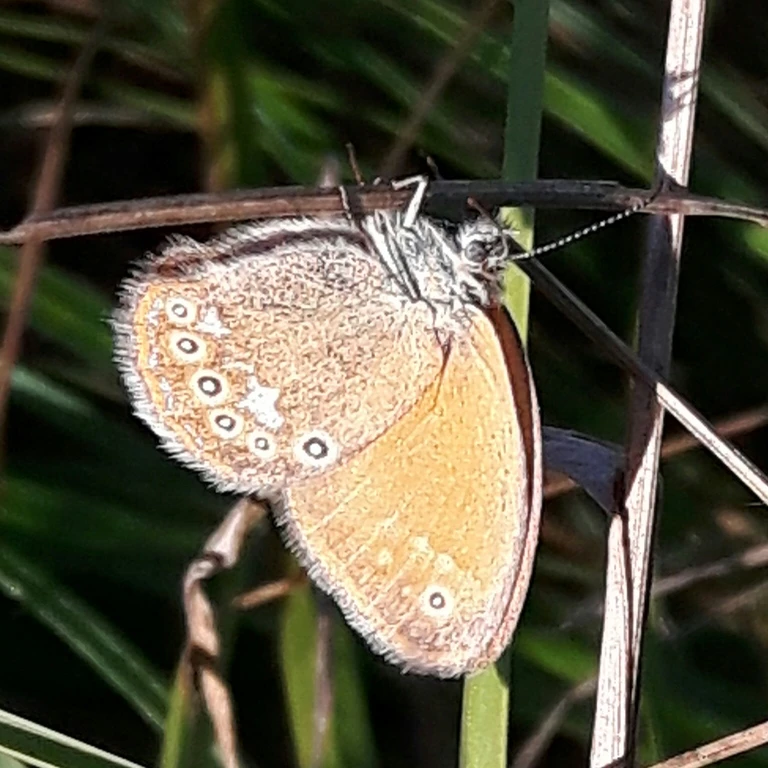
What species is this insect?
Coenonympha glycerion (also Coenonympha iphis)
